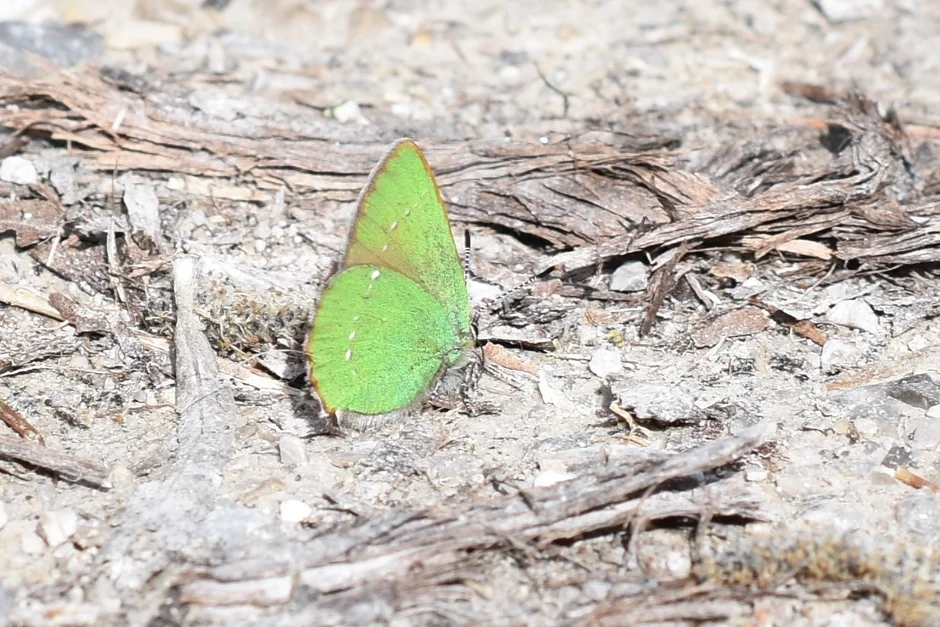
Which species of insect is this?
Callophrys rubi
